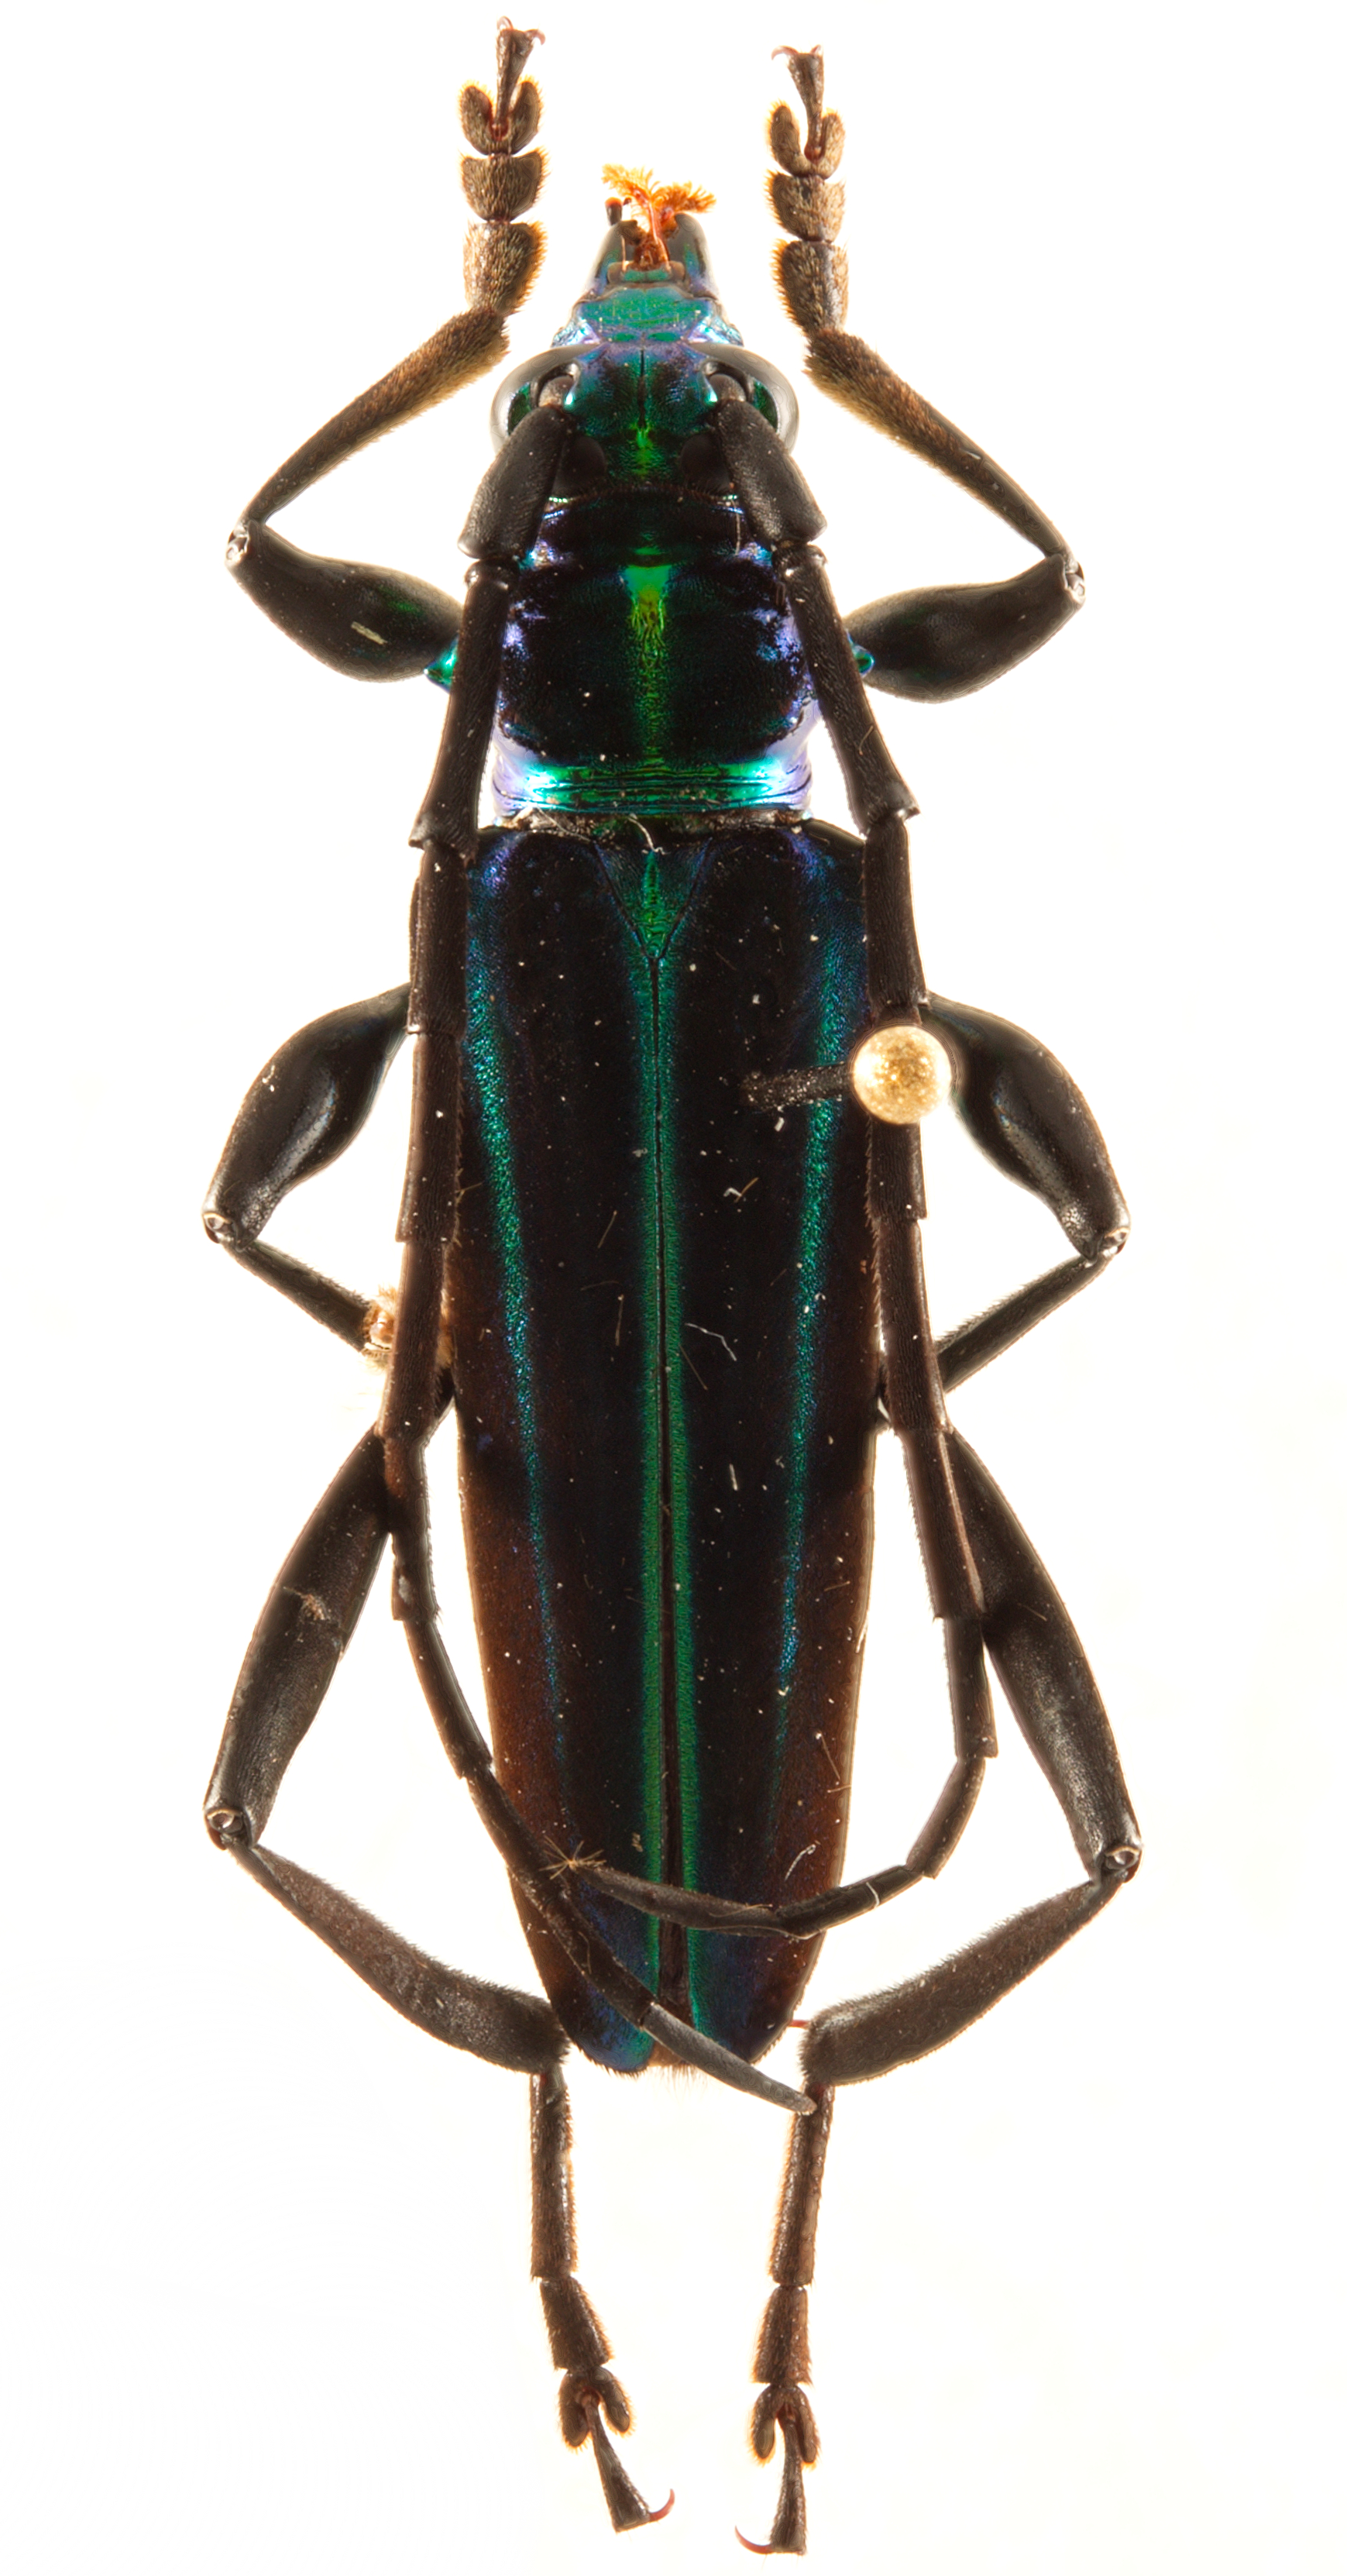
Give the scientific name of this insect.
Xystochroma clypeatum
